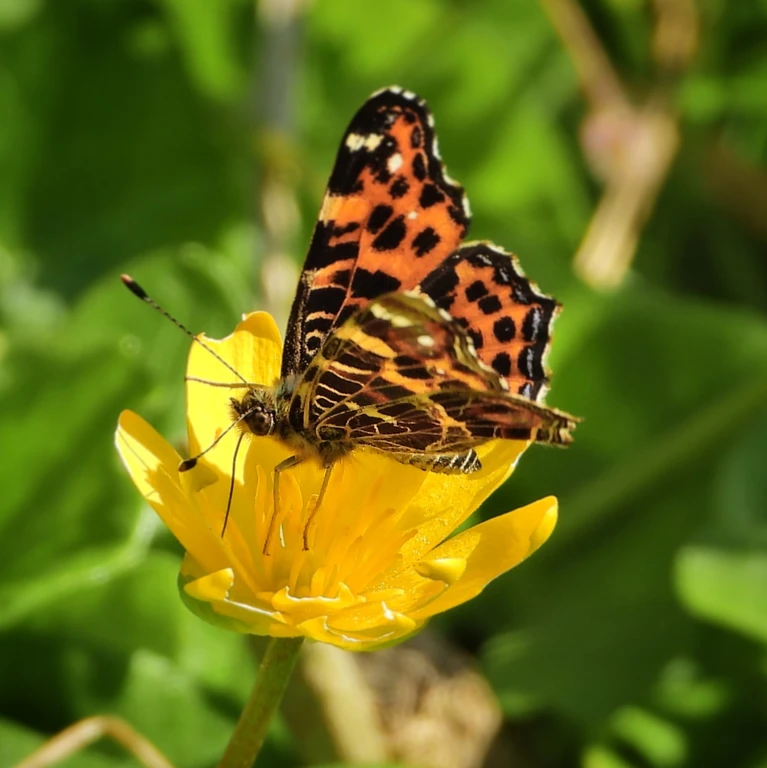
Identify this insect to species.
Araschnia levana
